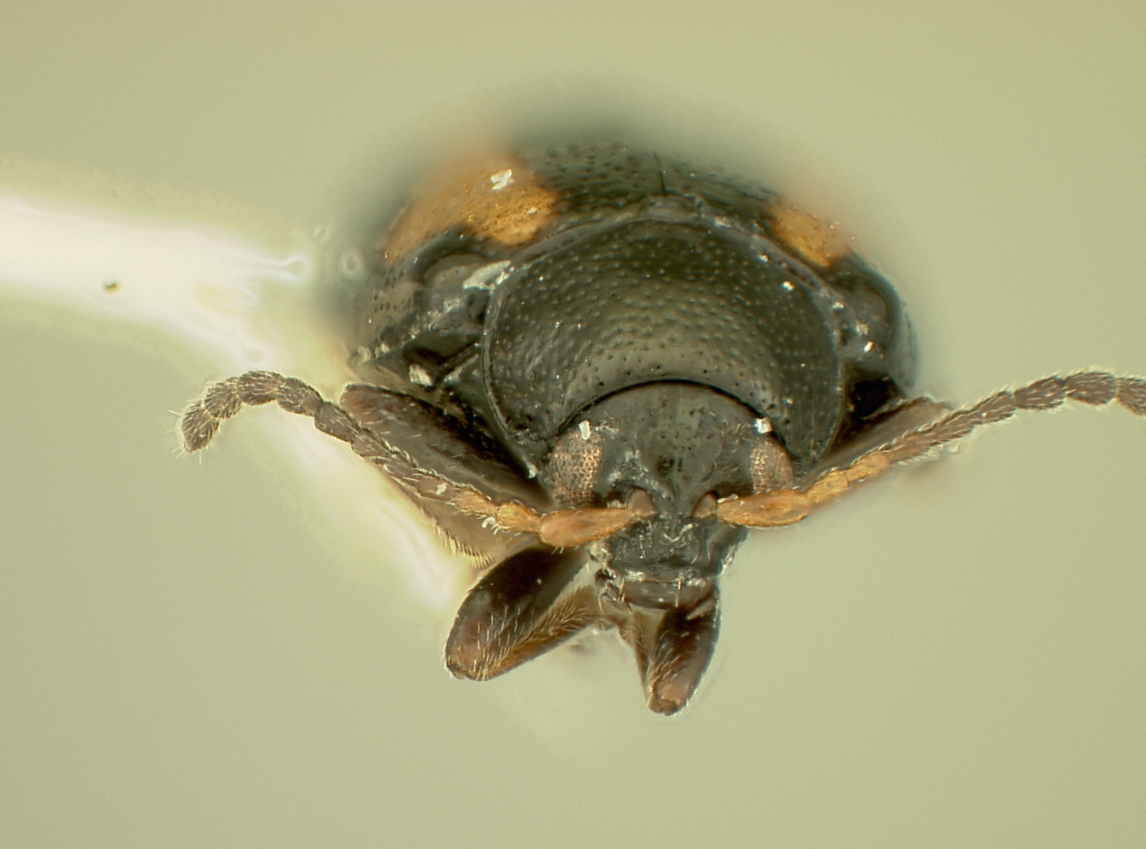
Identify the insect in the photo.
Phyllotreta oblonga
